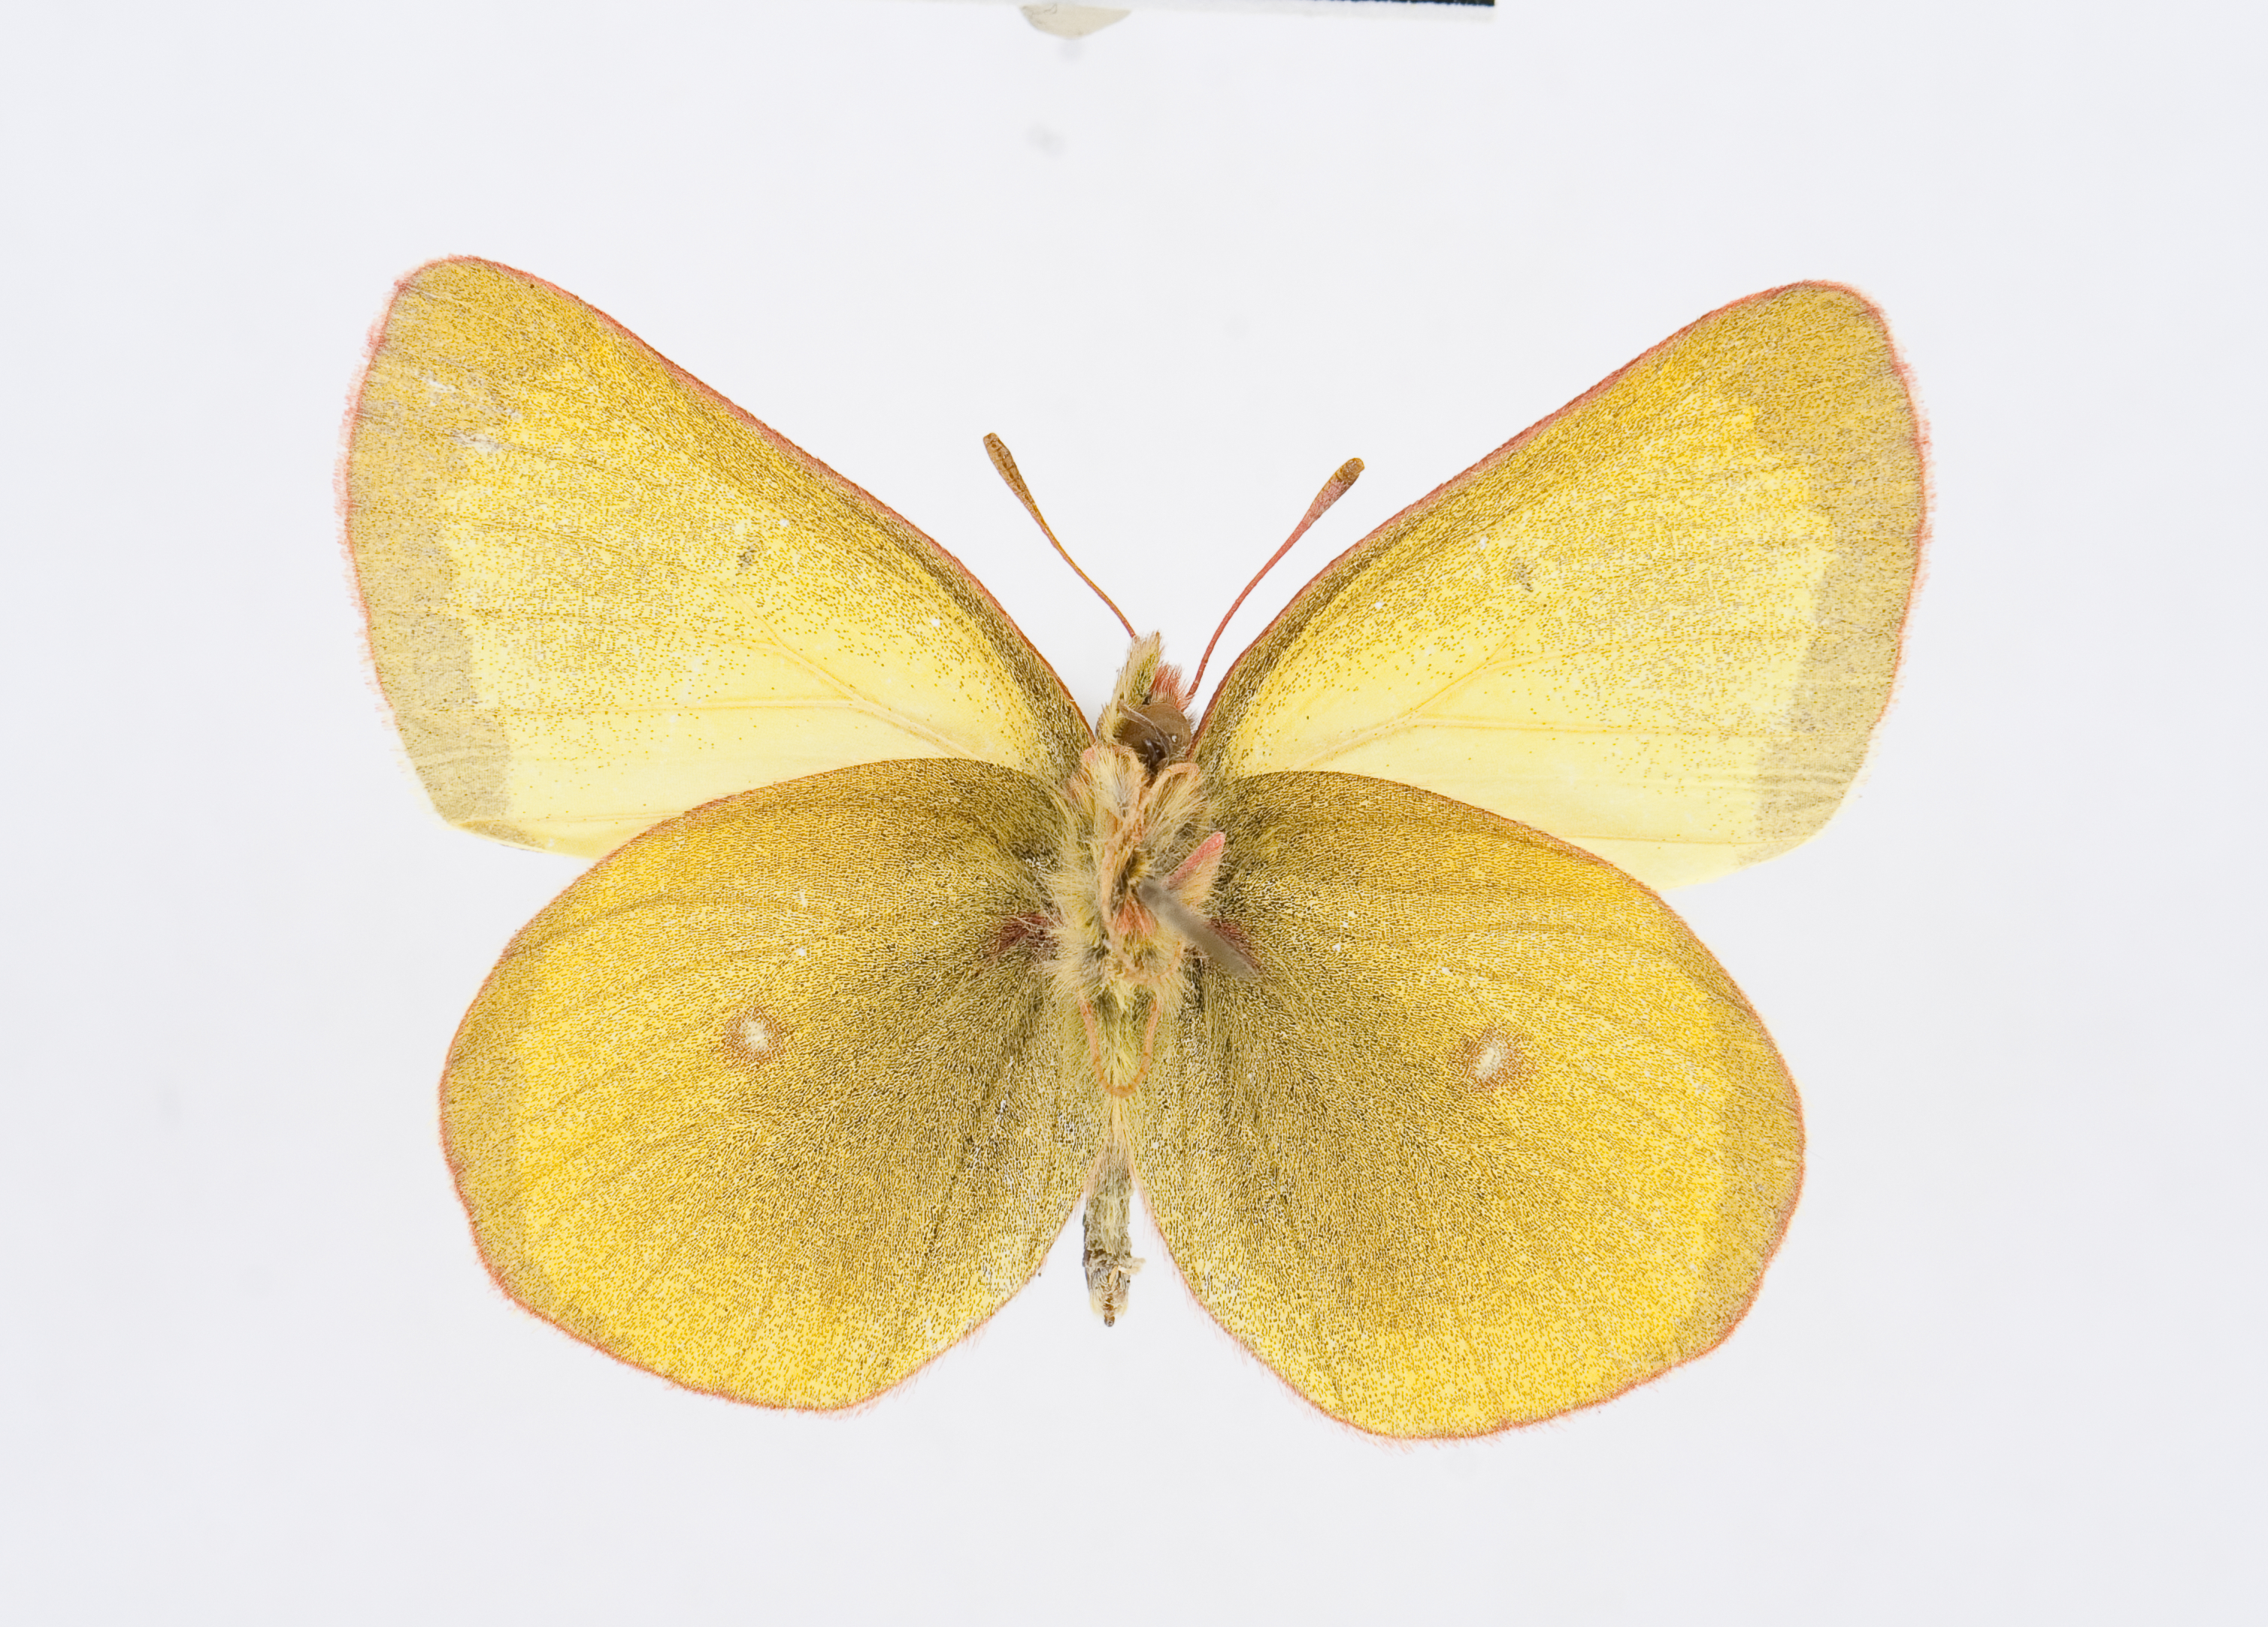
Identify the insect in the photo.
Colias pelidne
